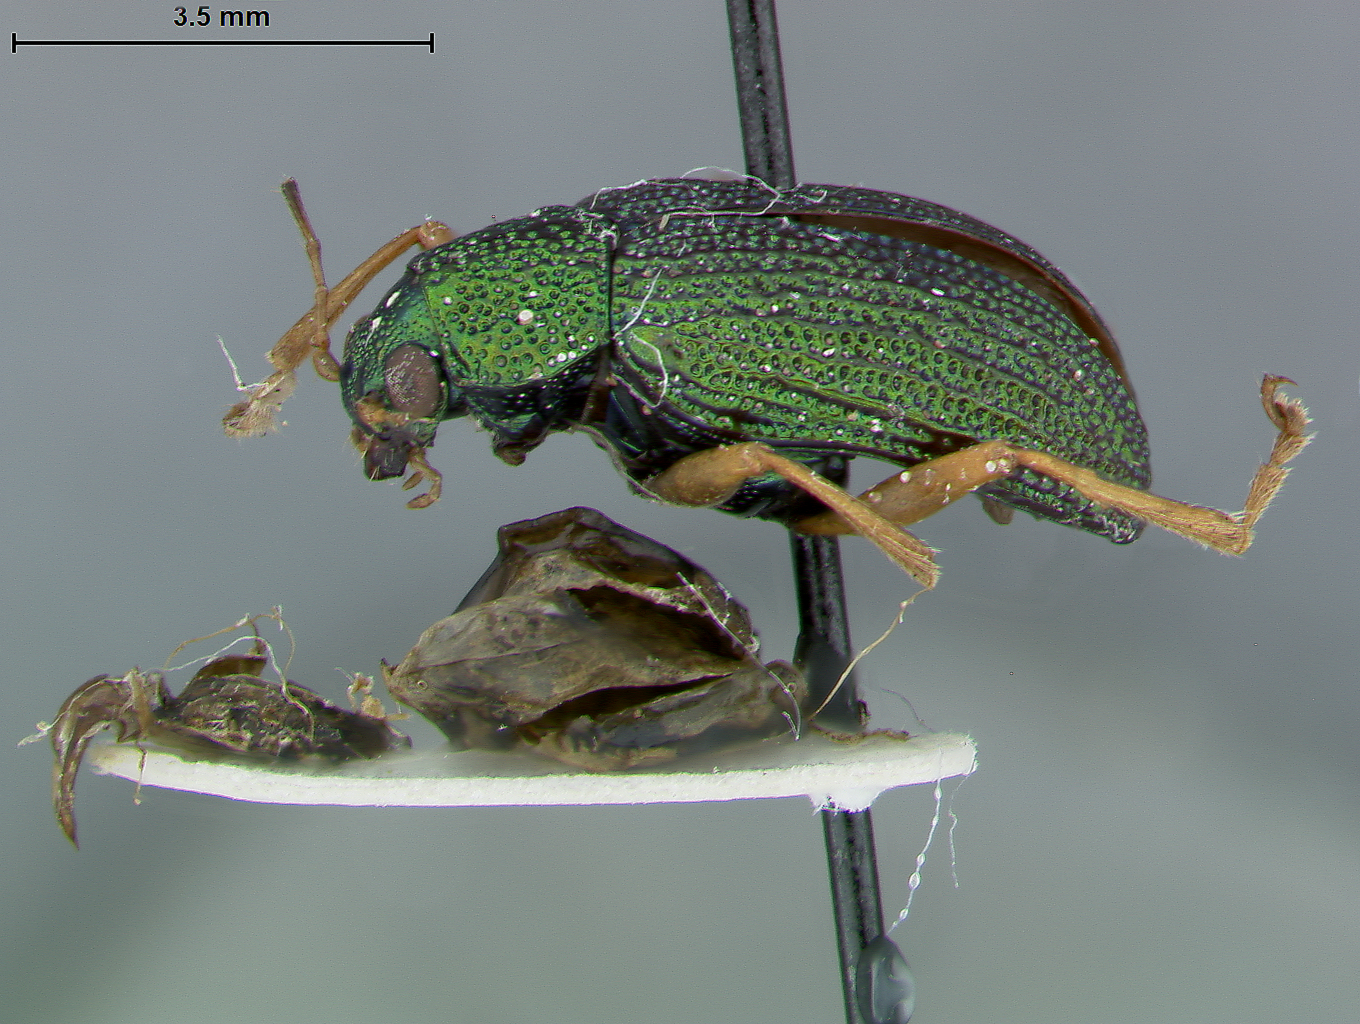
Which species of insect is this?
Colaspis ampla
